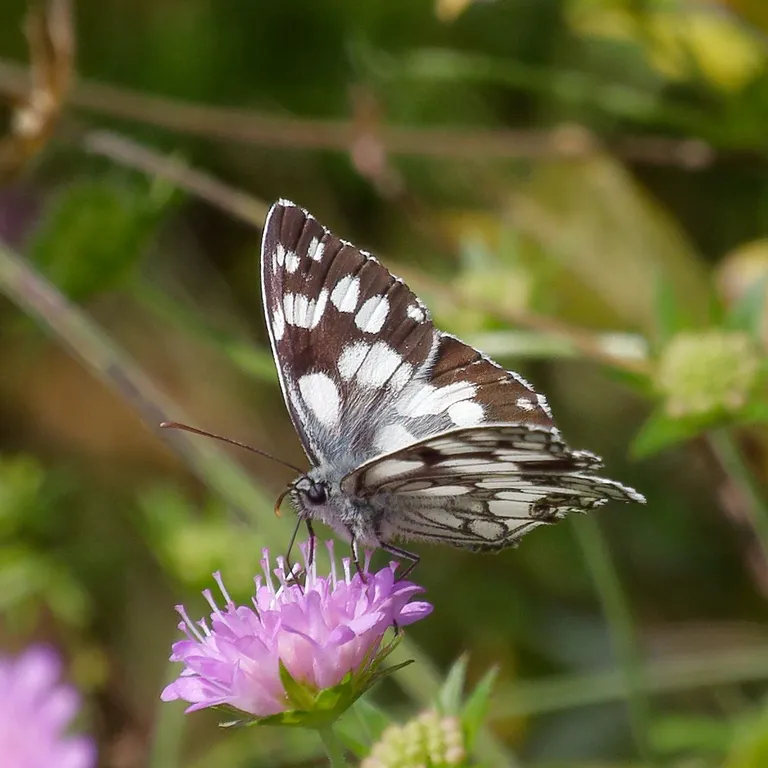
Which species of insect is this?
Melanargia galathea
